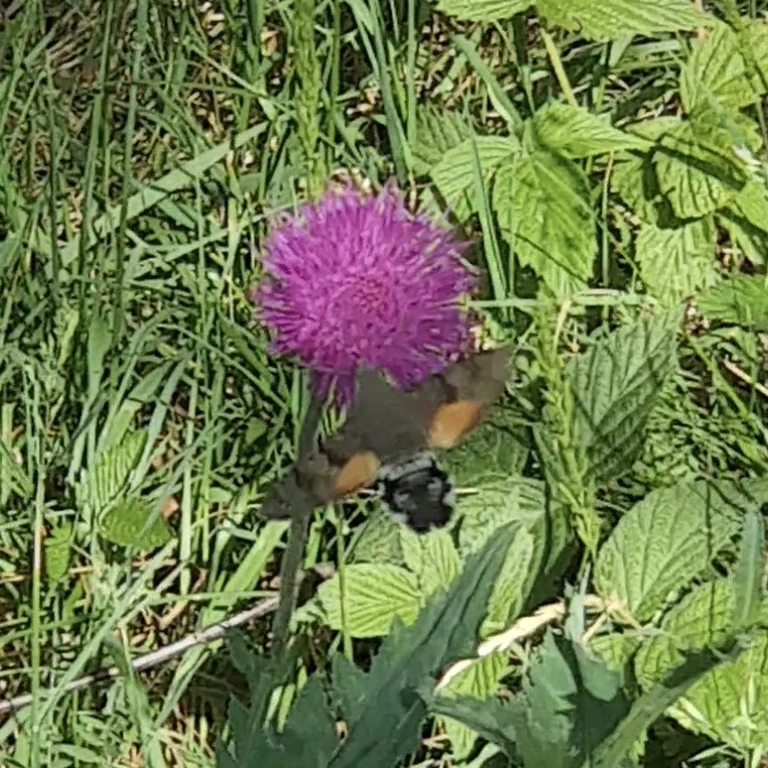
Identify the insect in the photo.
Macroglossum stellatarum
